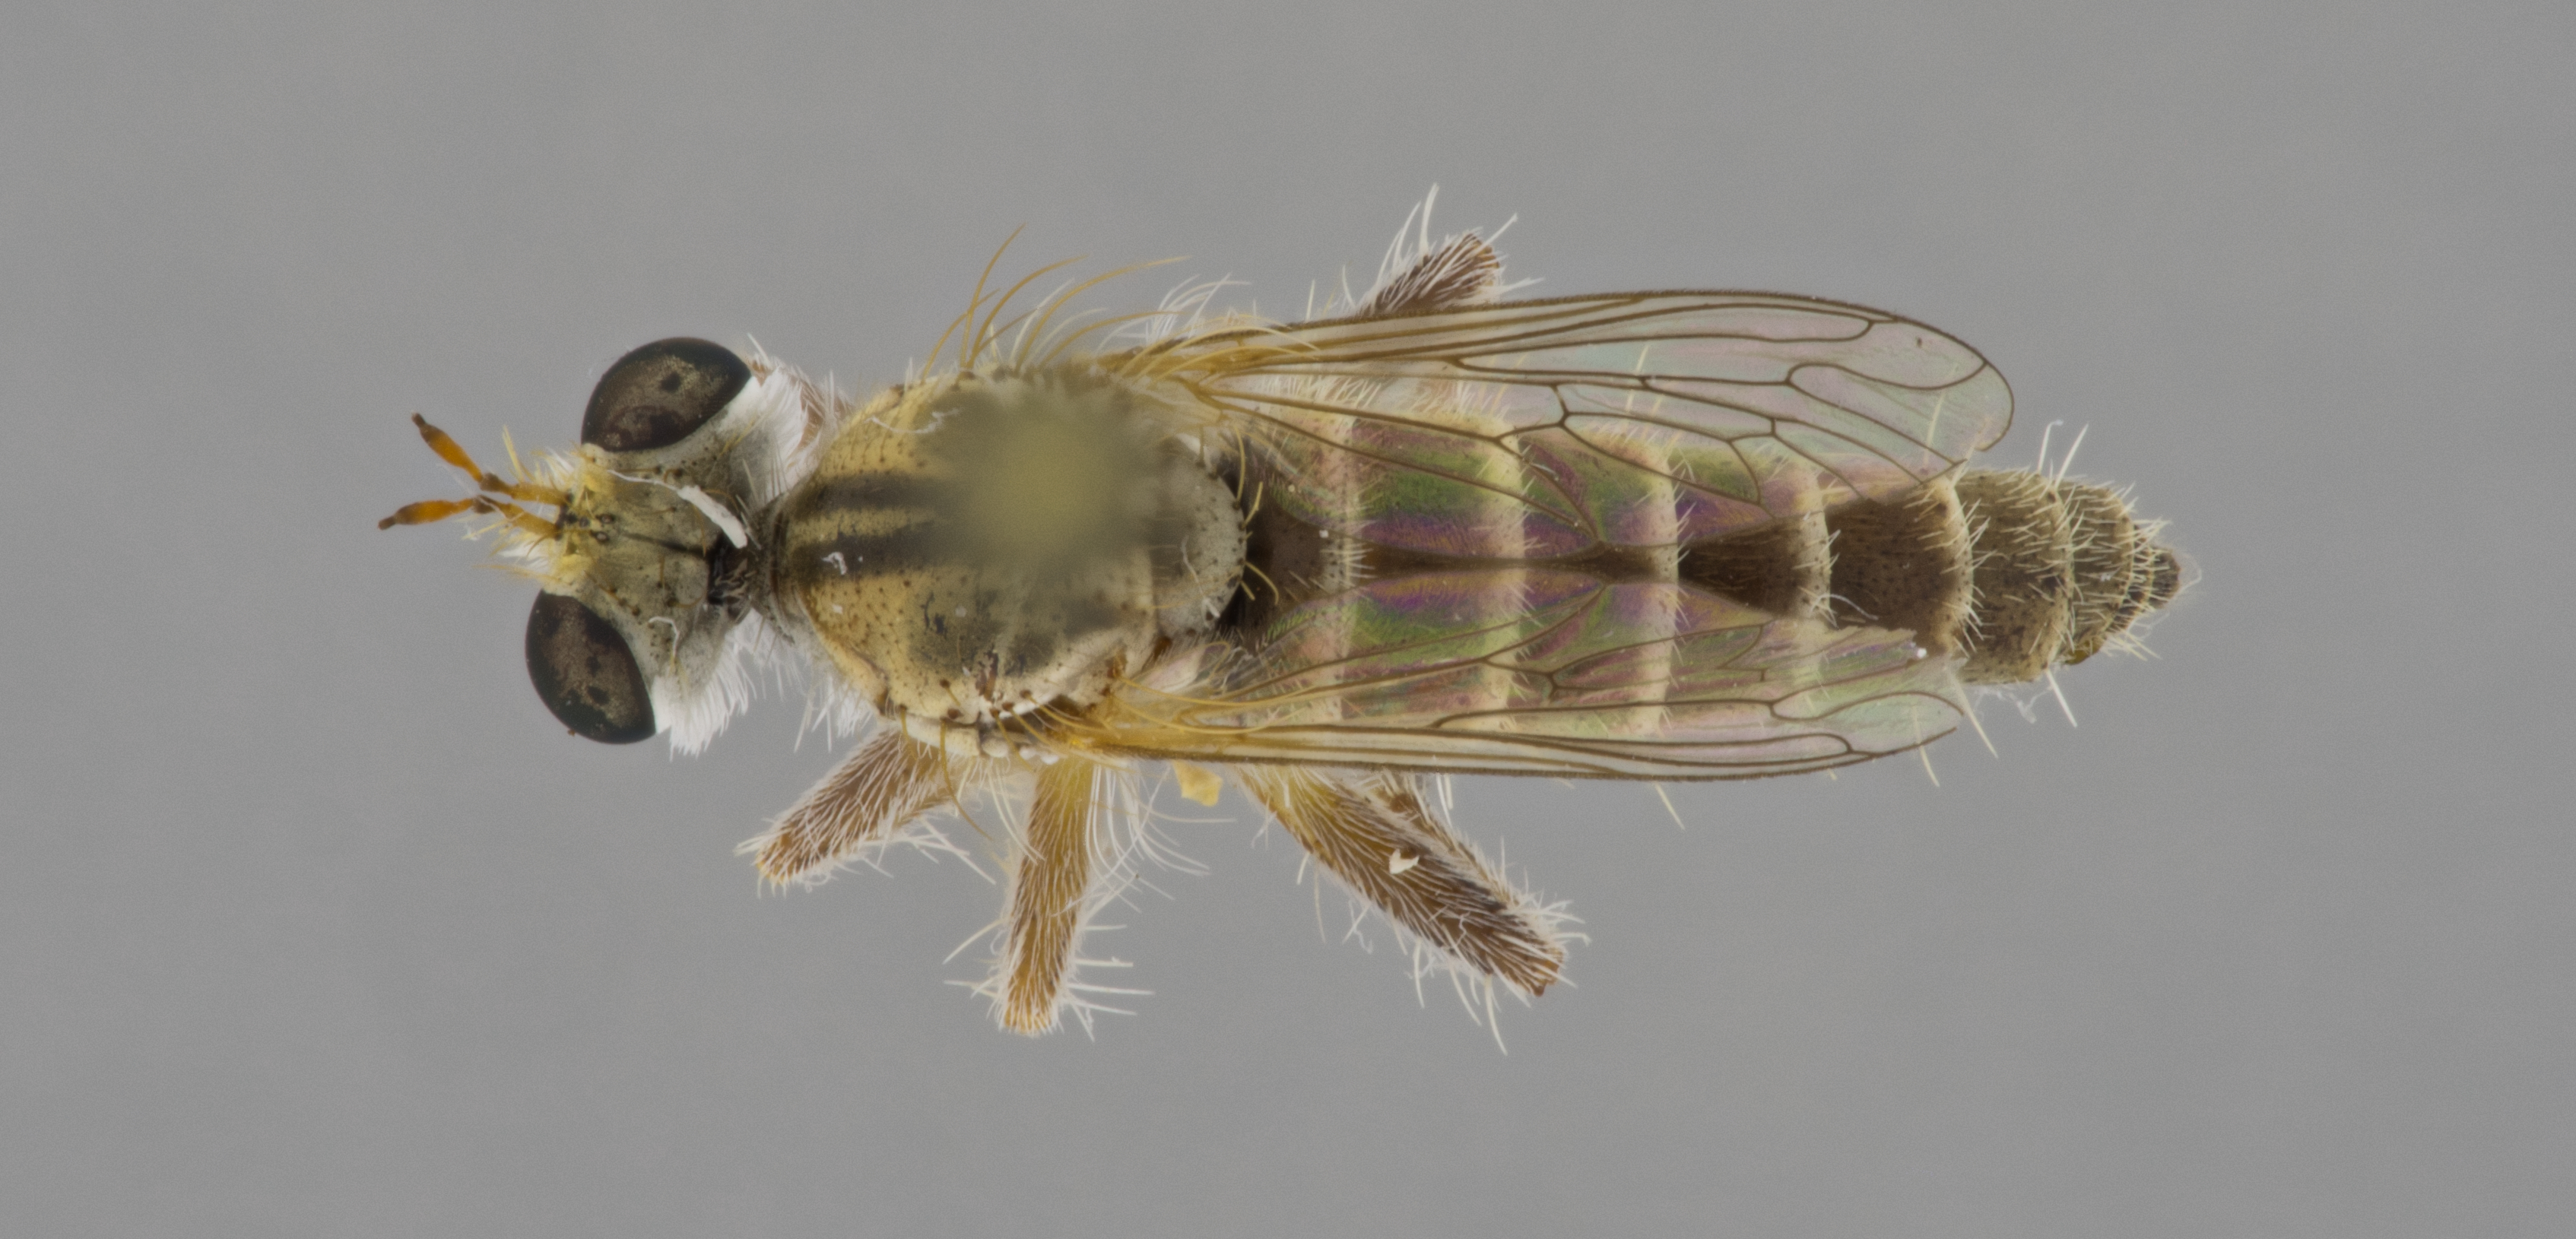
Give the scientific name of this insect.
Laphystotes ariel
